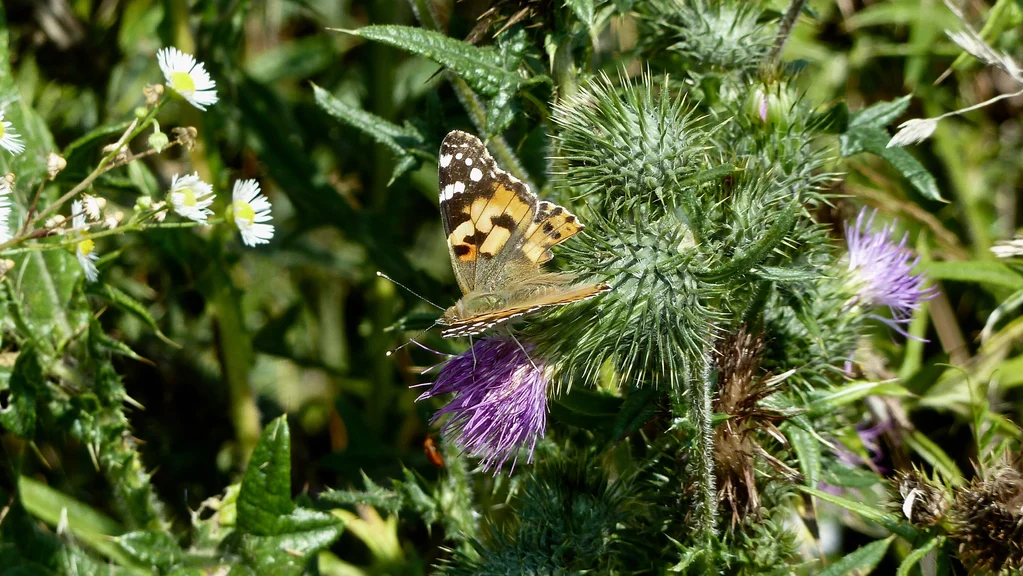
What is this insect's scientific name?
Vanessa cardui
